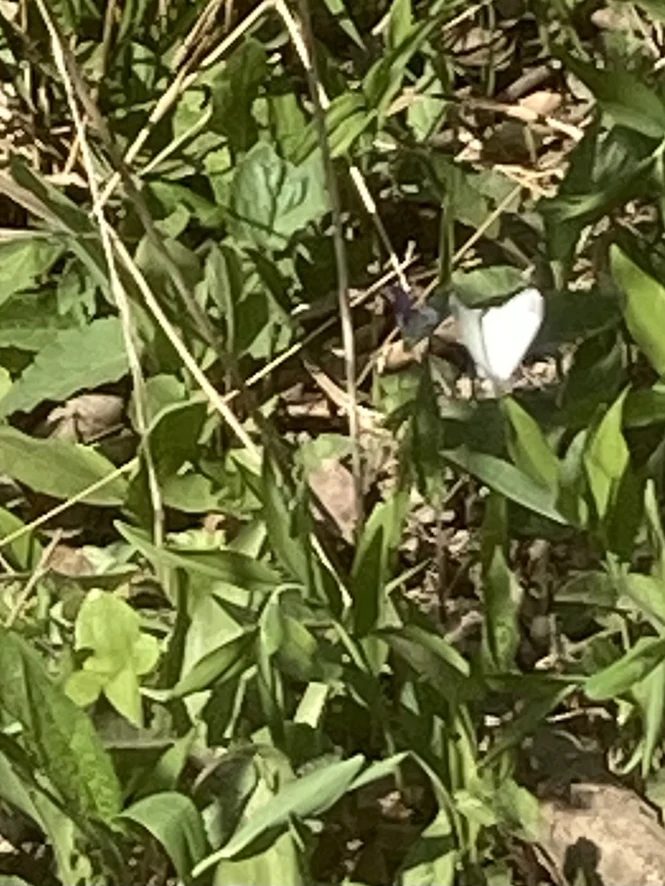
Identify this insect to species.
Leptidea sinapis/juvernica
